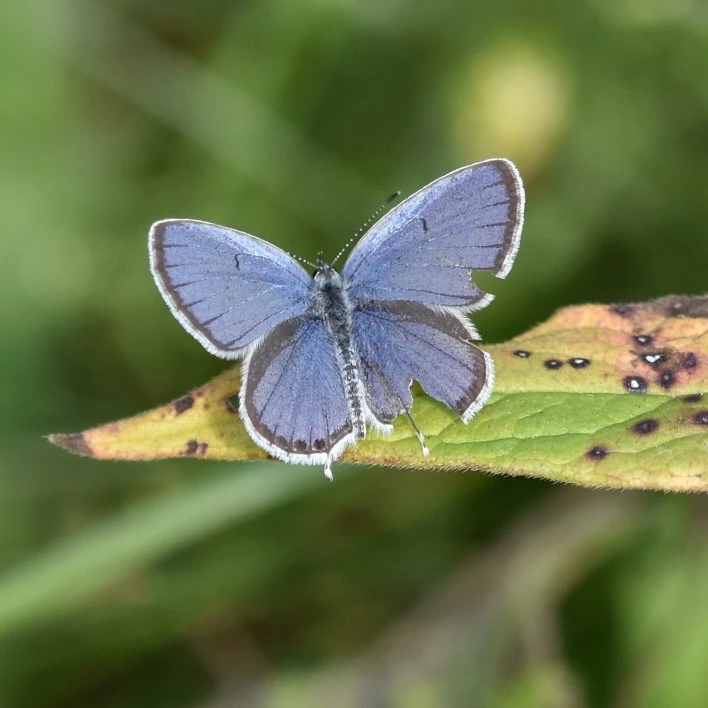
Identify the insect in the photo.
Cupido argiades (also Elkalyce argiades)
